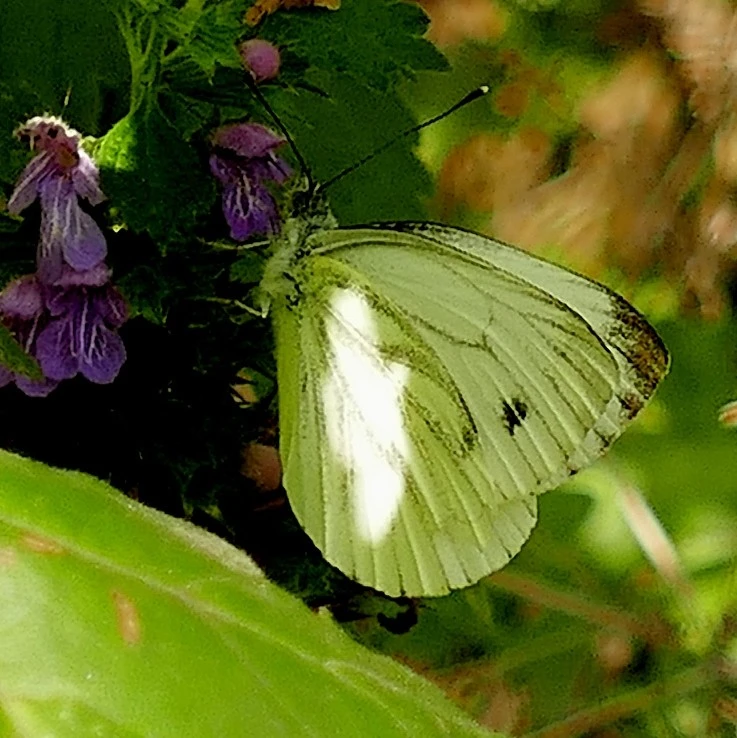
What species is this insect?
Pieris napi
